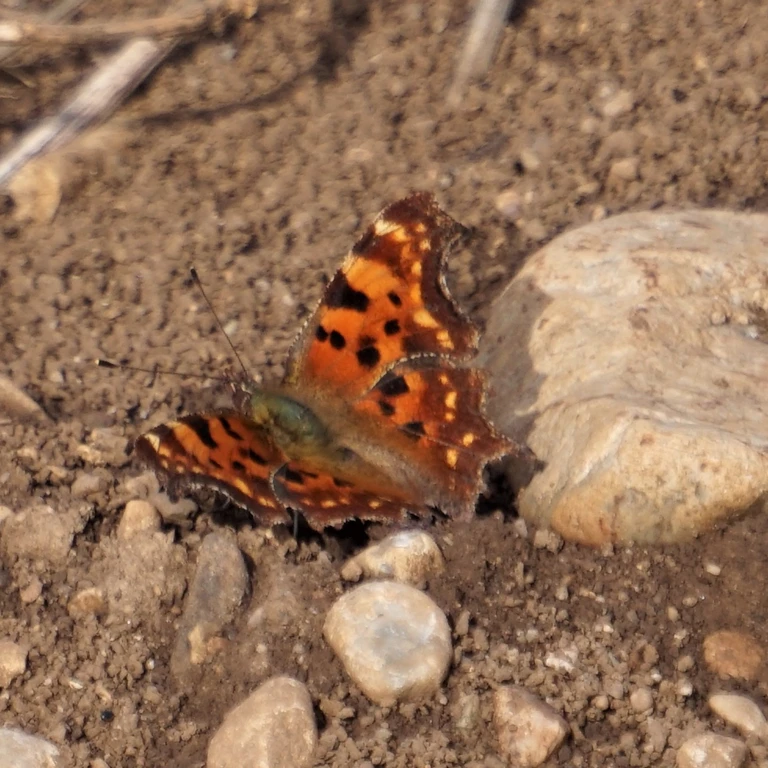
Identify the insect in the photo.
Polygonia c-album
